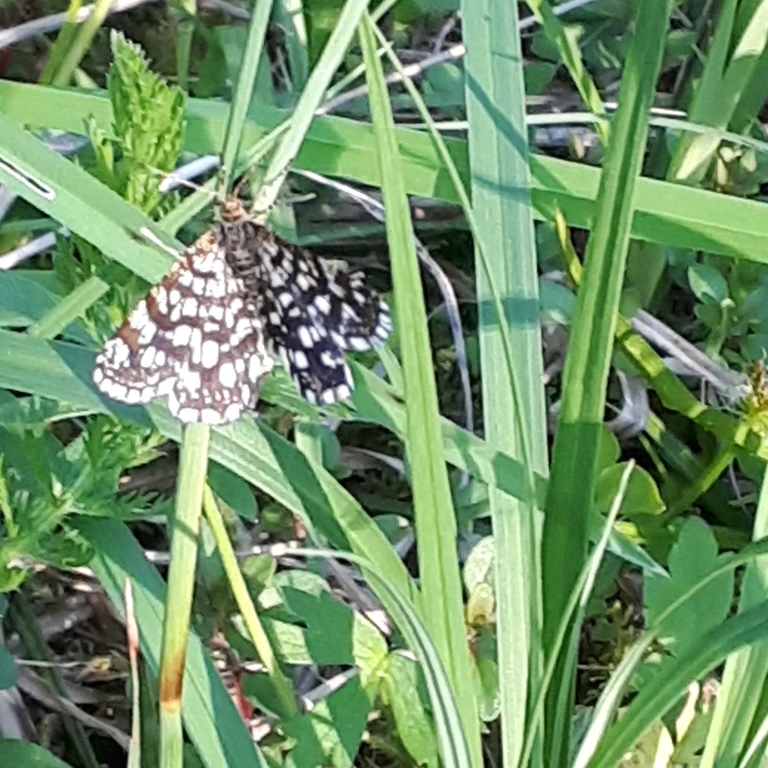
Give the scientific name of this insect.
Chiasmia clathrata
